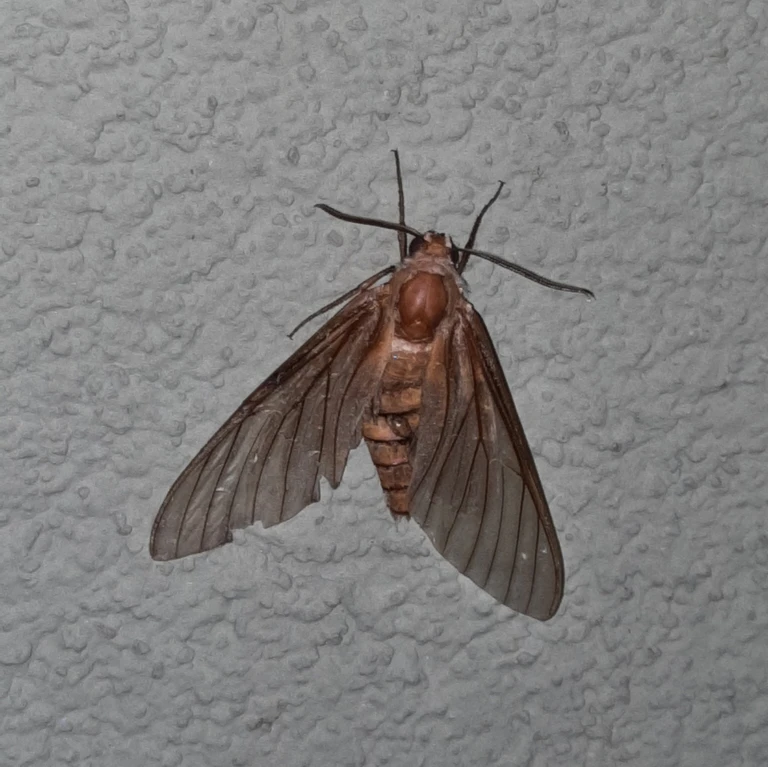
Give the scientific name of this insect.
Sphinx pinastri
